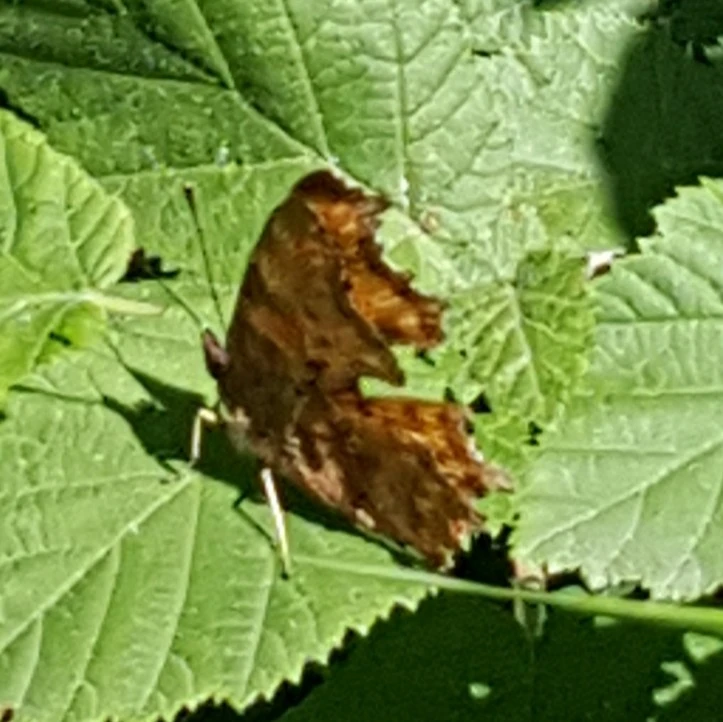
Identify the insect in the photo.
Polygonia c-album
